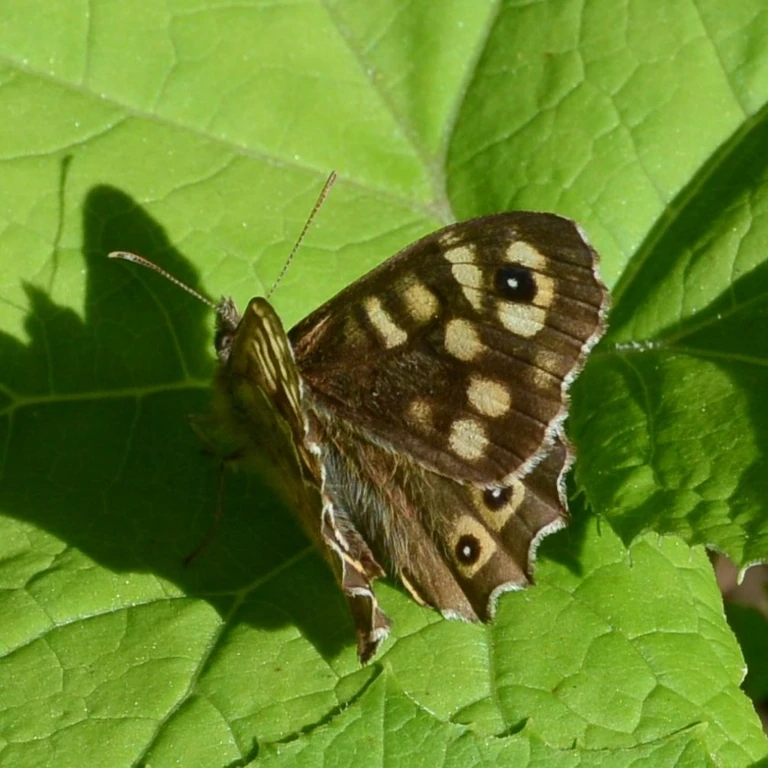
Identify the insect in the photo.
Pararge aegeria
